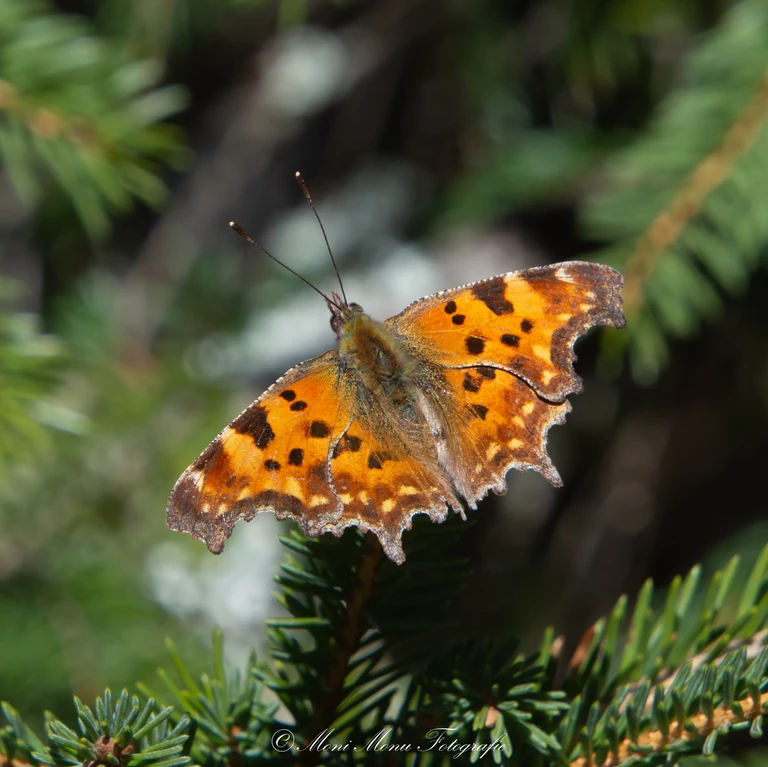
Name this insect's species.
Polygonia c-album
